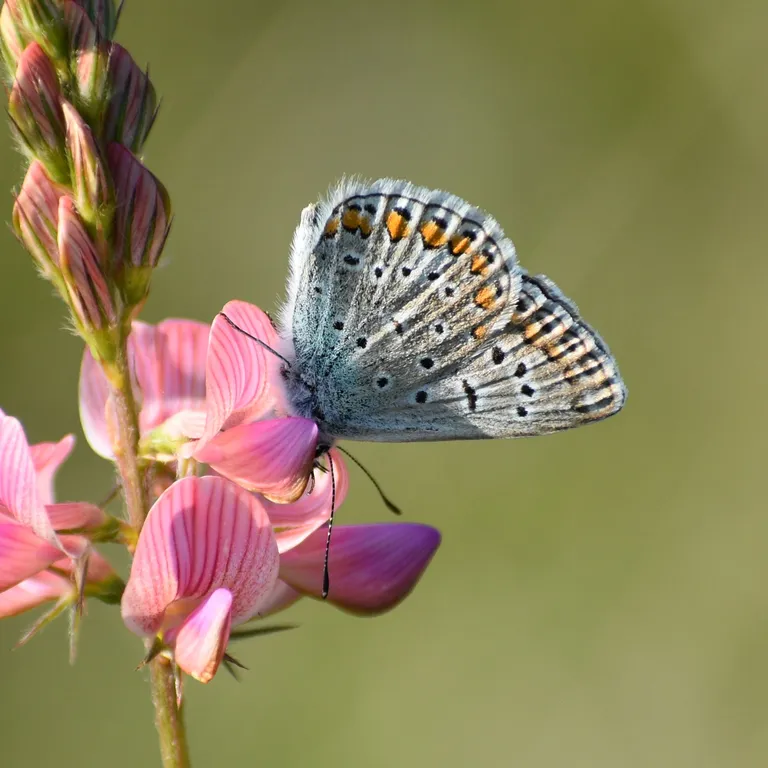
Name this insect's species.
Polyommatus icarus
